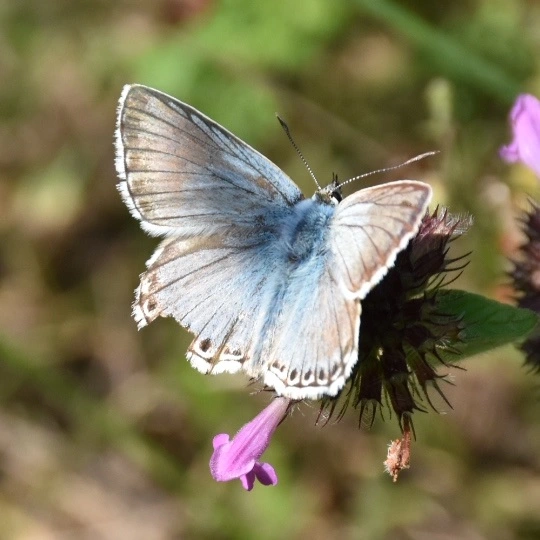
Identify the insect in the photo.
Lysandra coridon
